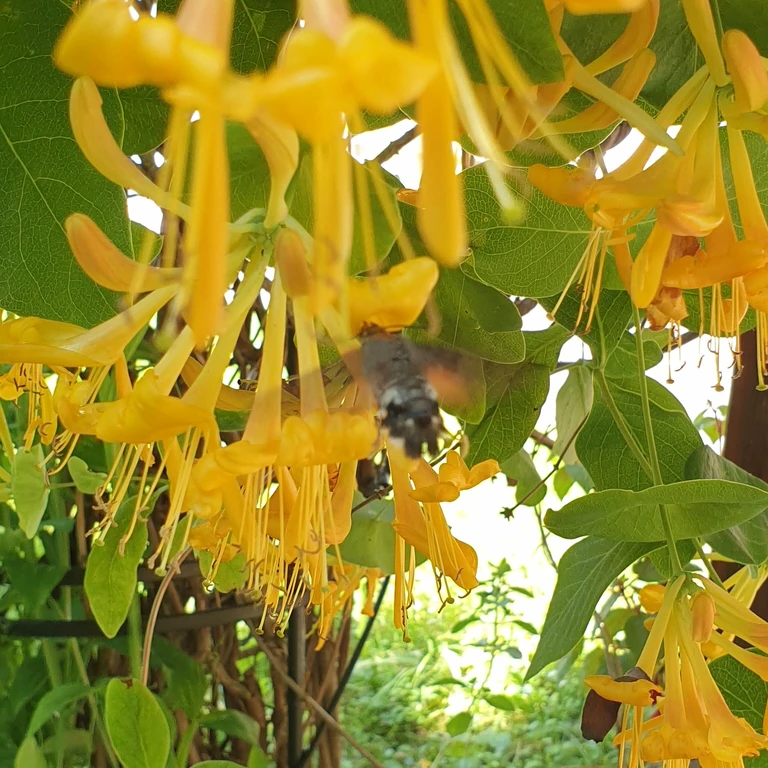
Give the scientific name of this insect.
Macroglossum stellatarum
